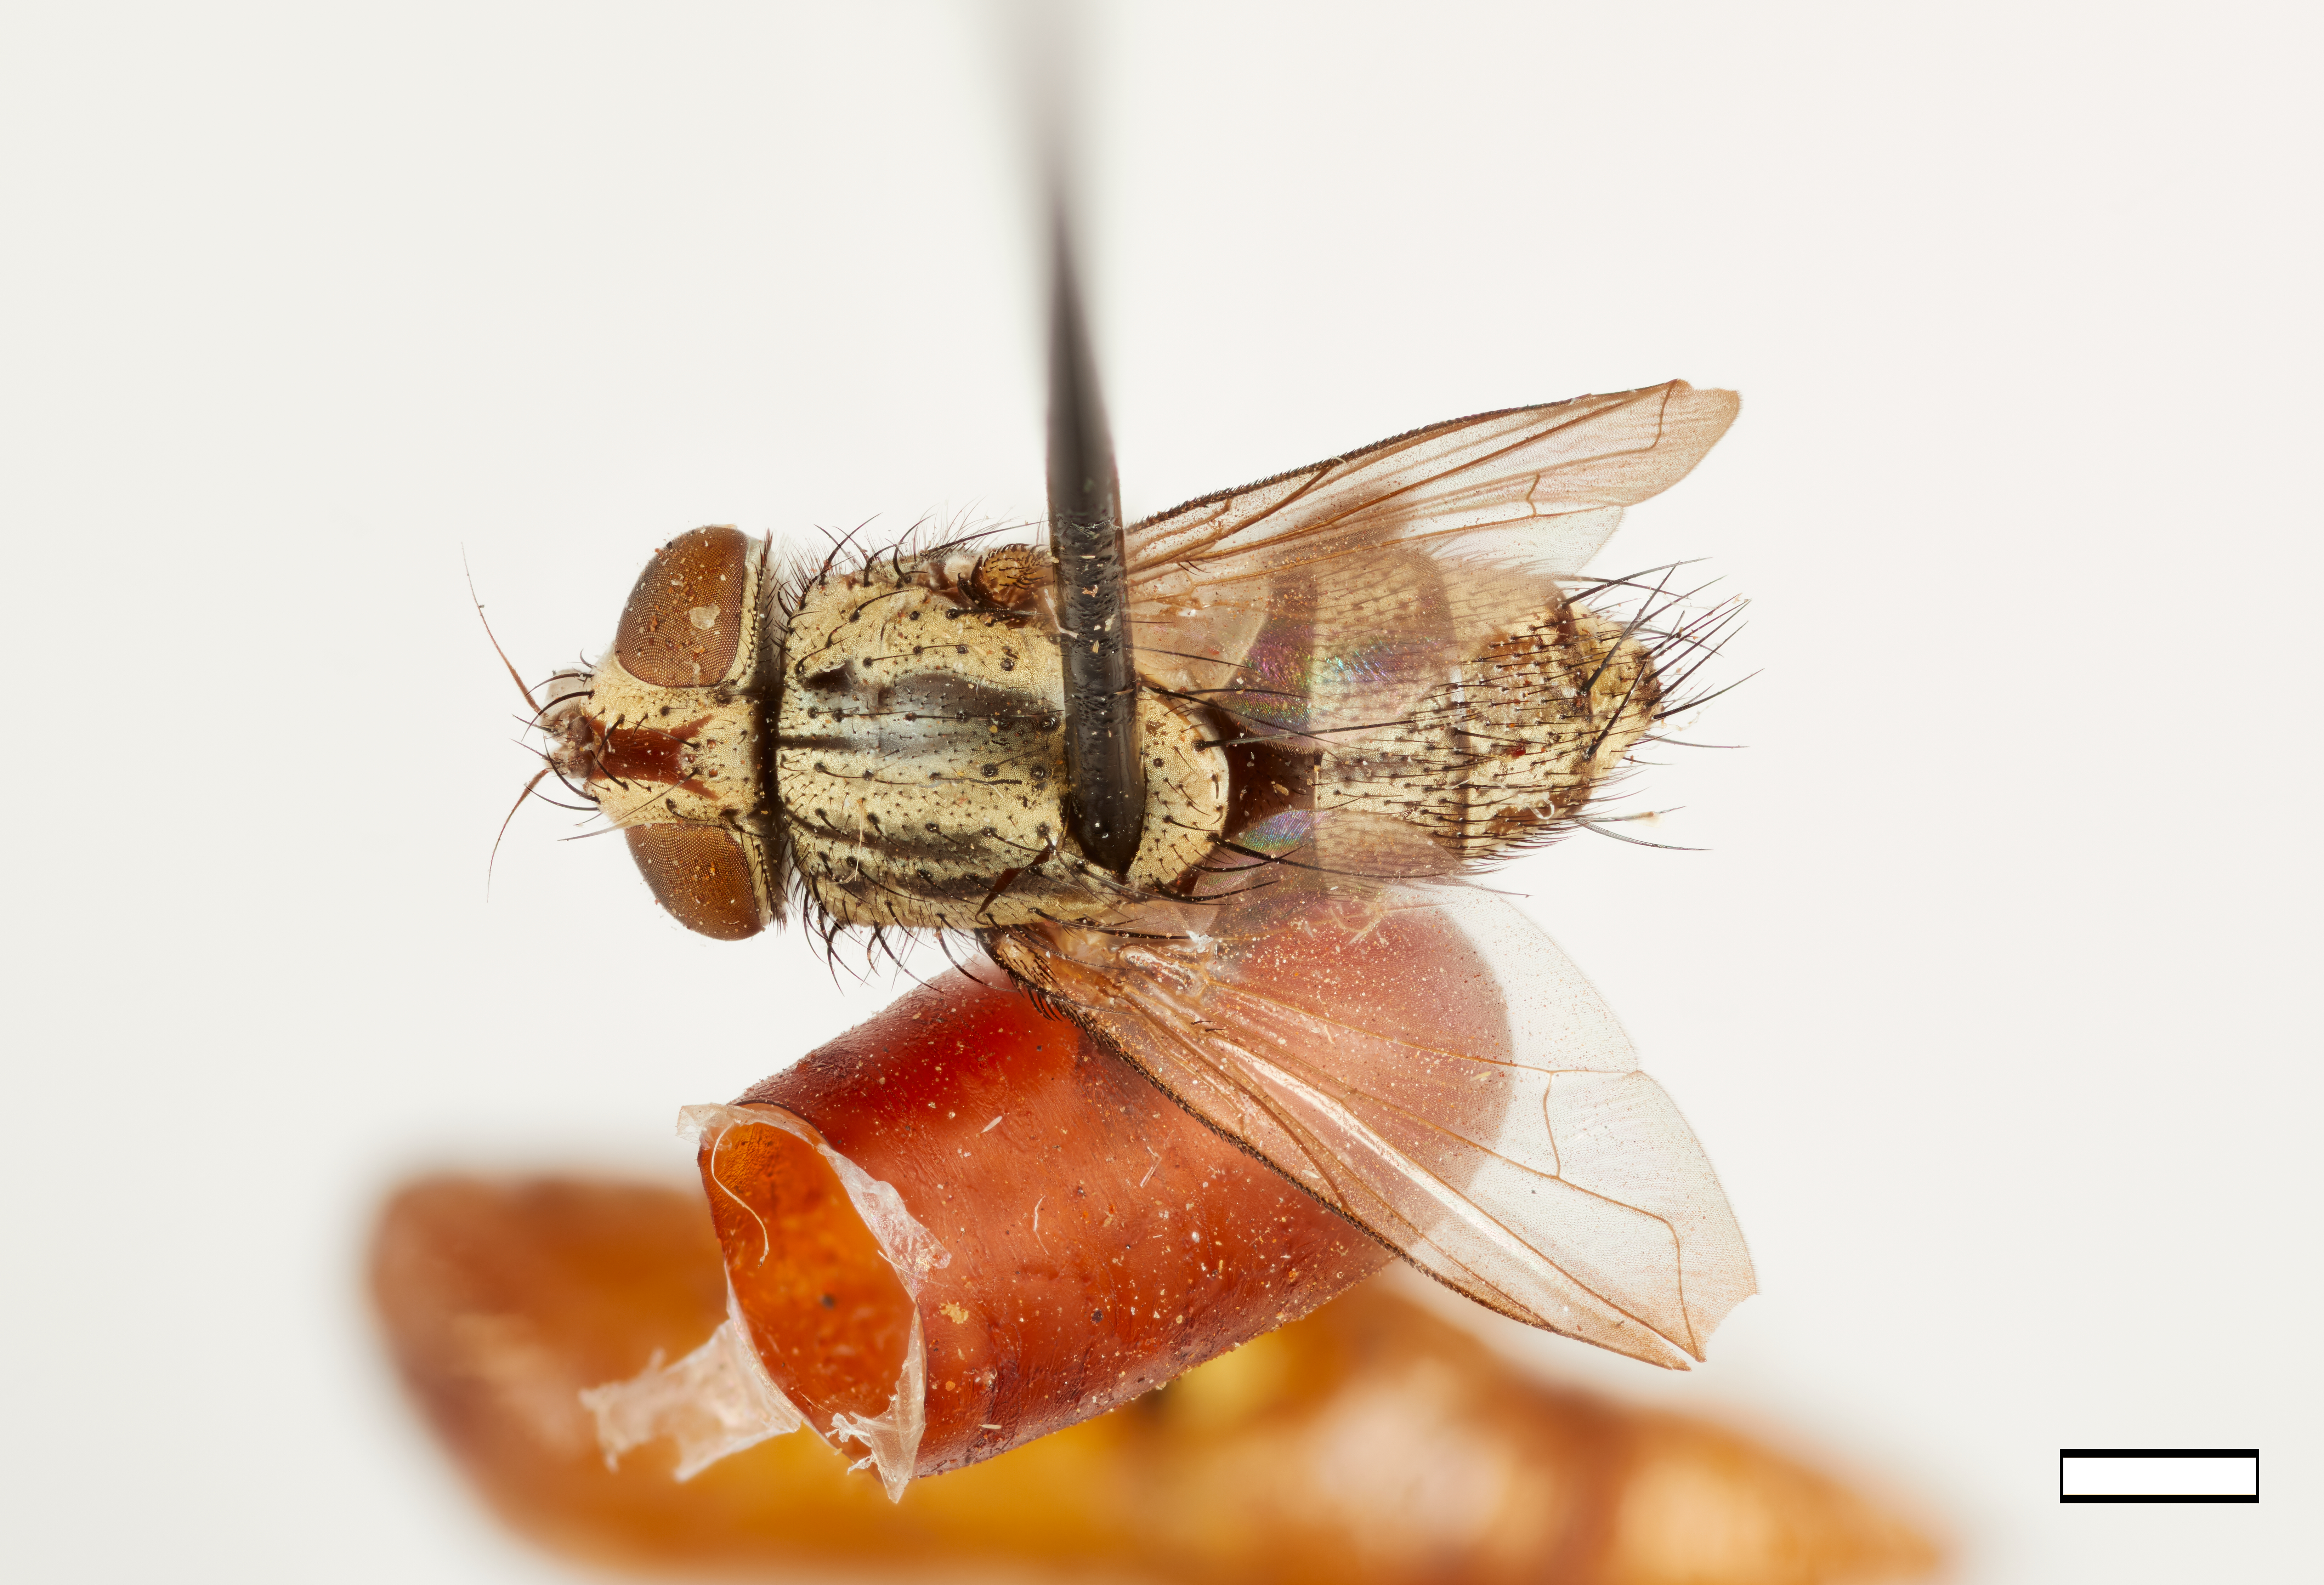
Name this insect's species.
Phorocera marginalis
